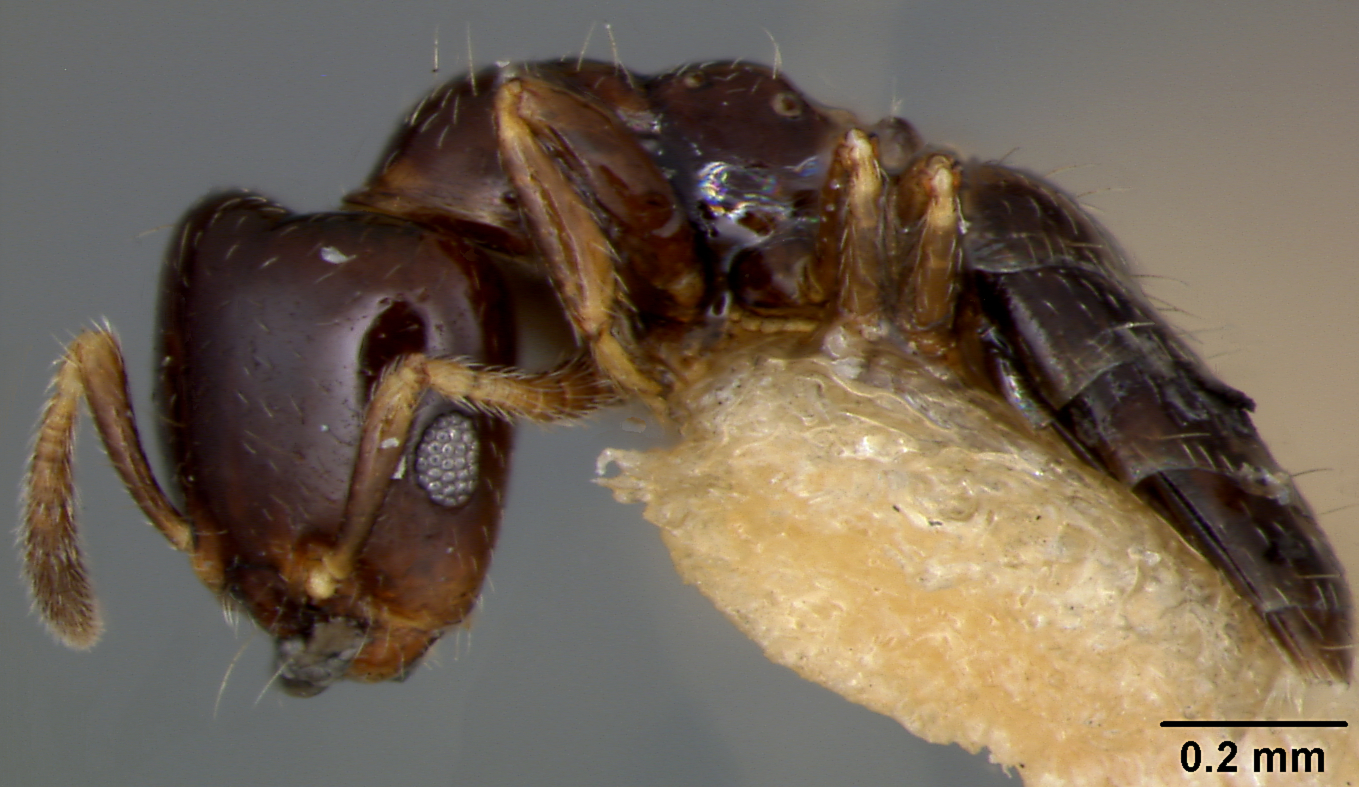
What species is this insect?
Myrmelachista skwarrae
